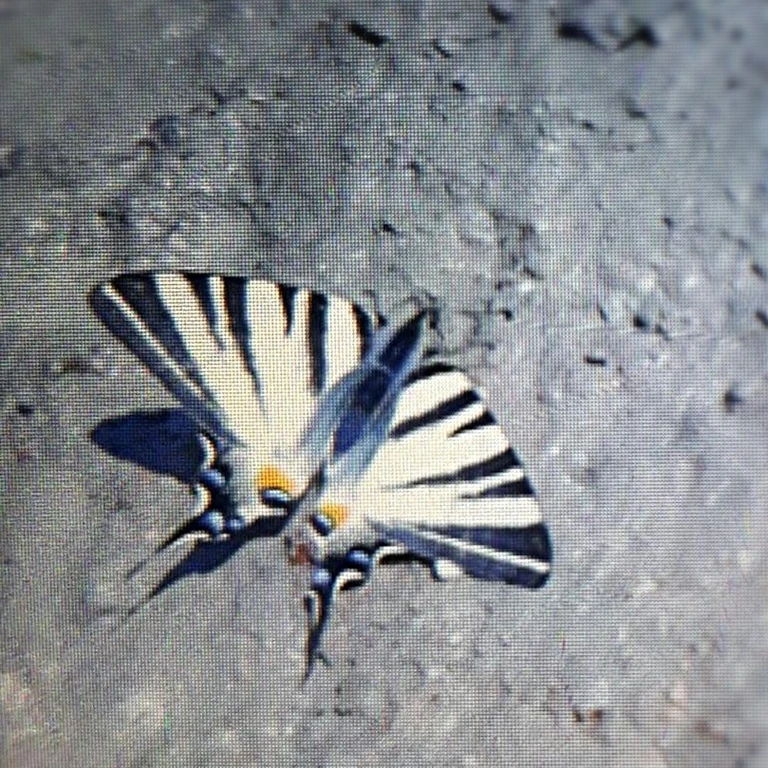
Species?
Iphiclides podalirius
